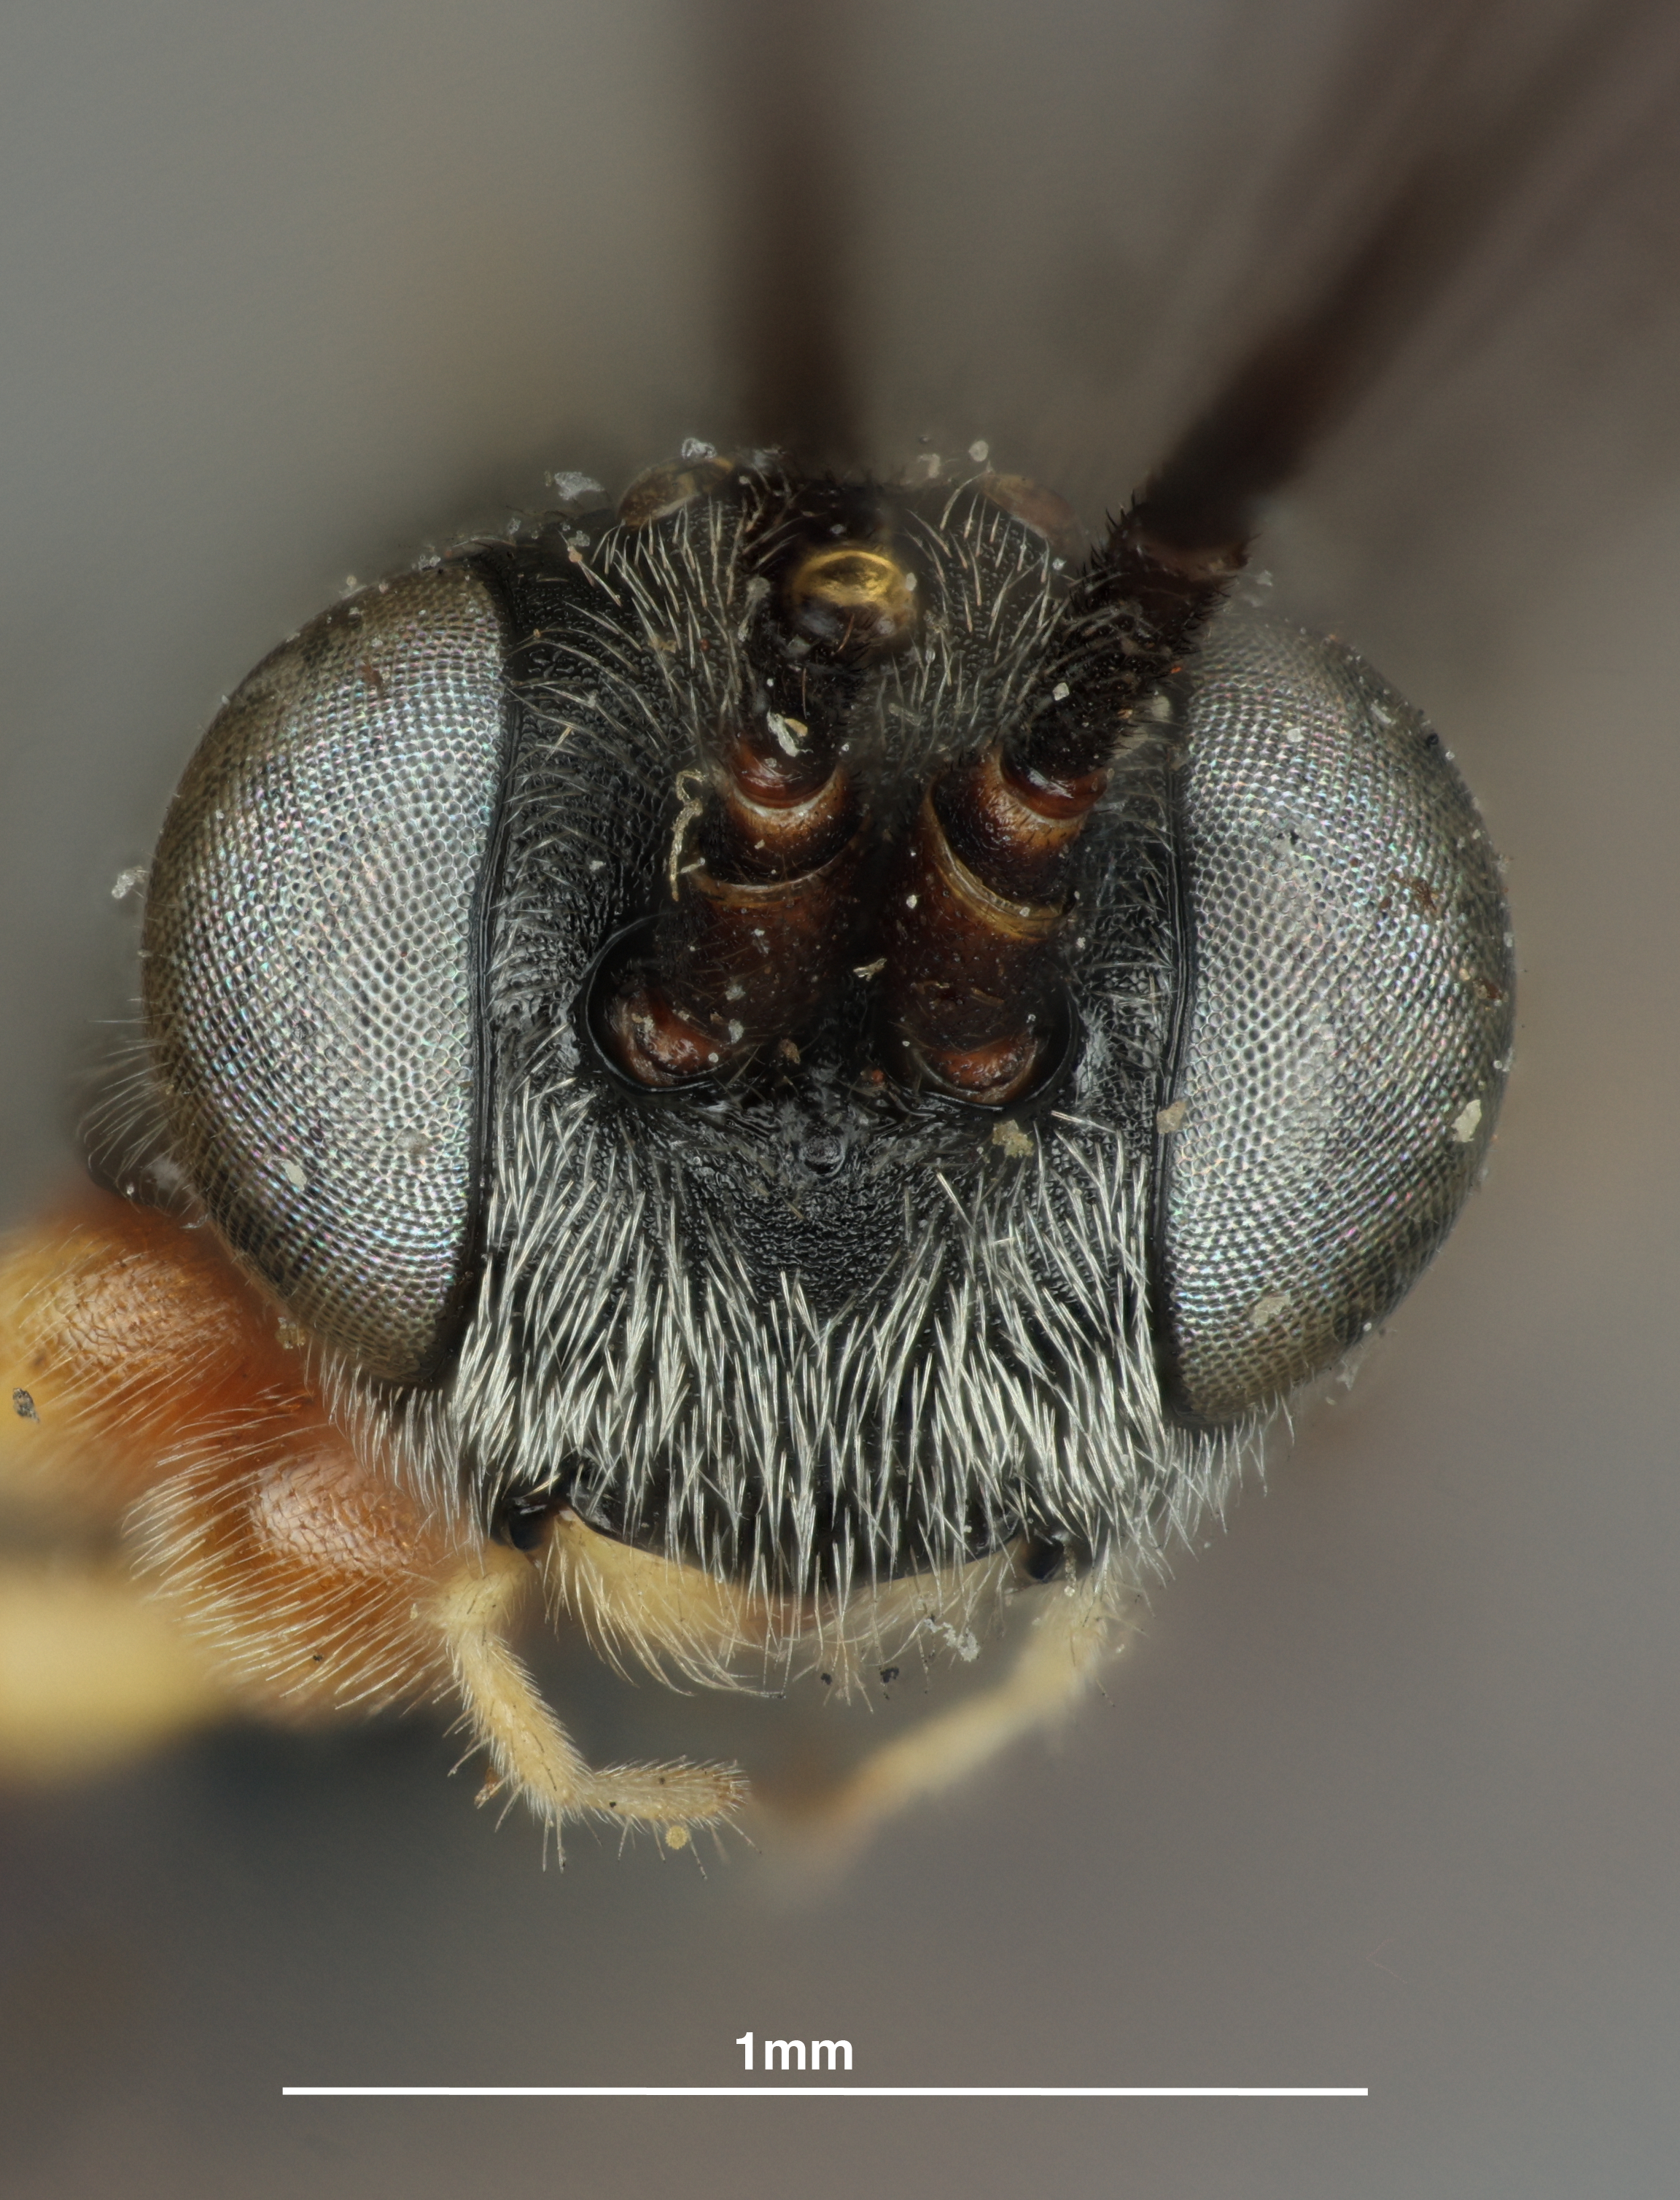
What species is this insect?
Campoplex edemisiformis
